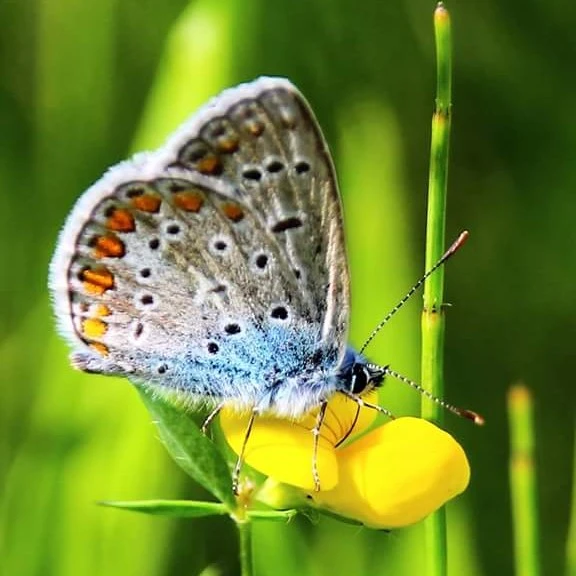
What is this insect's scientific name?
Polyommatus icarus
